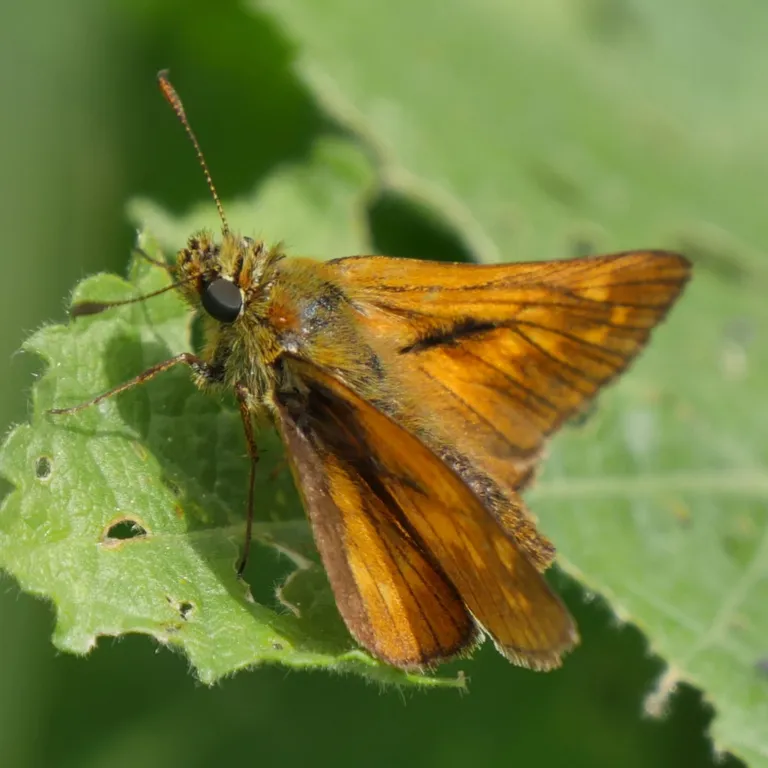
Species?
Ochlodes sylvanus (also Ochlodes venata)
